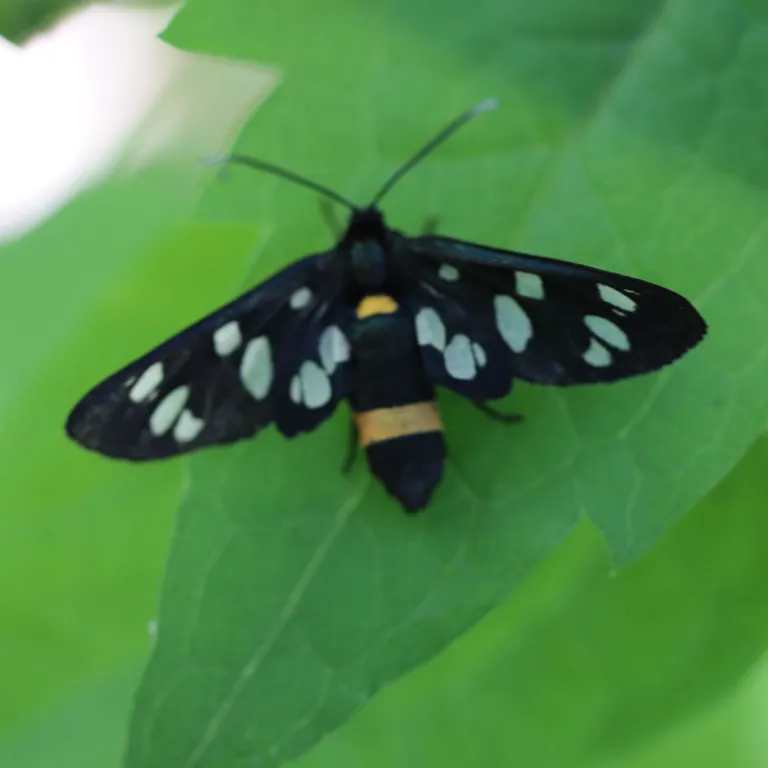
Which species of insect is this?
Amata phegea
